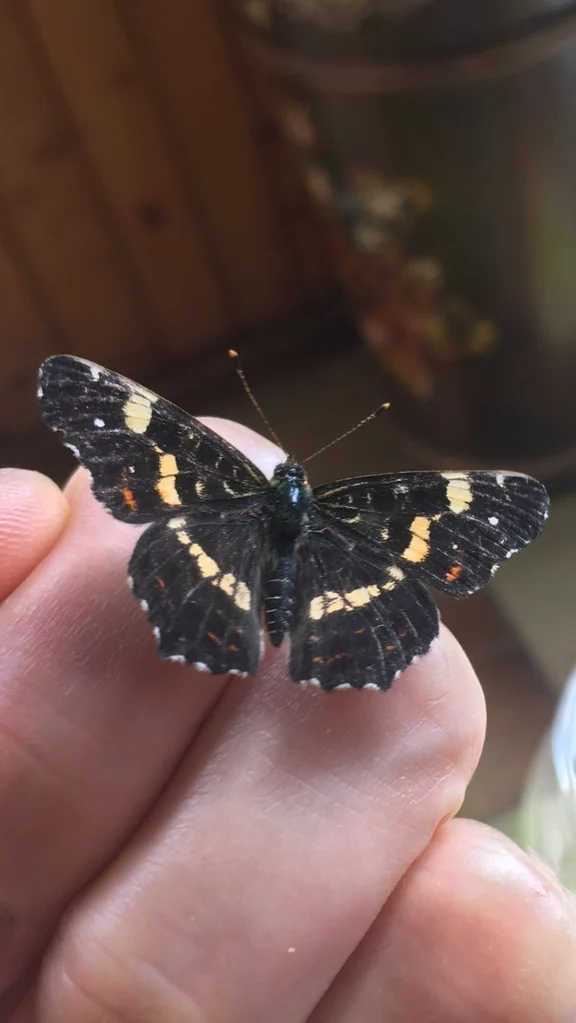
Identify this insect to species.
Araschnia levana
